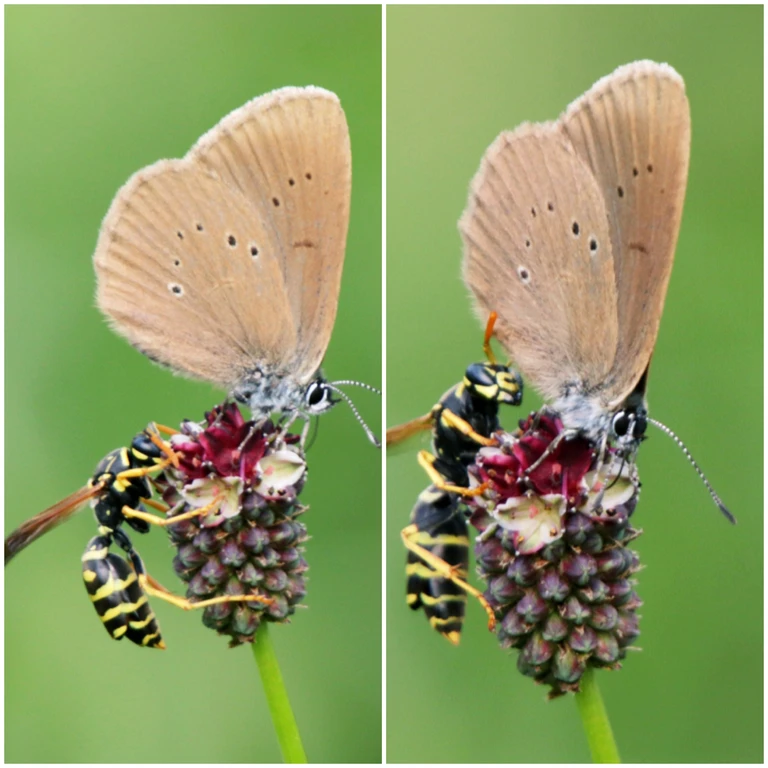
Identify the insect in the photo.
Phengaris nausithous (also Maculinea nausithous)
